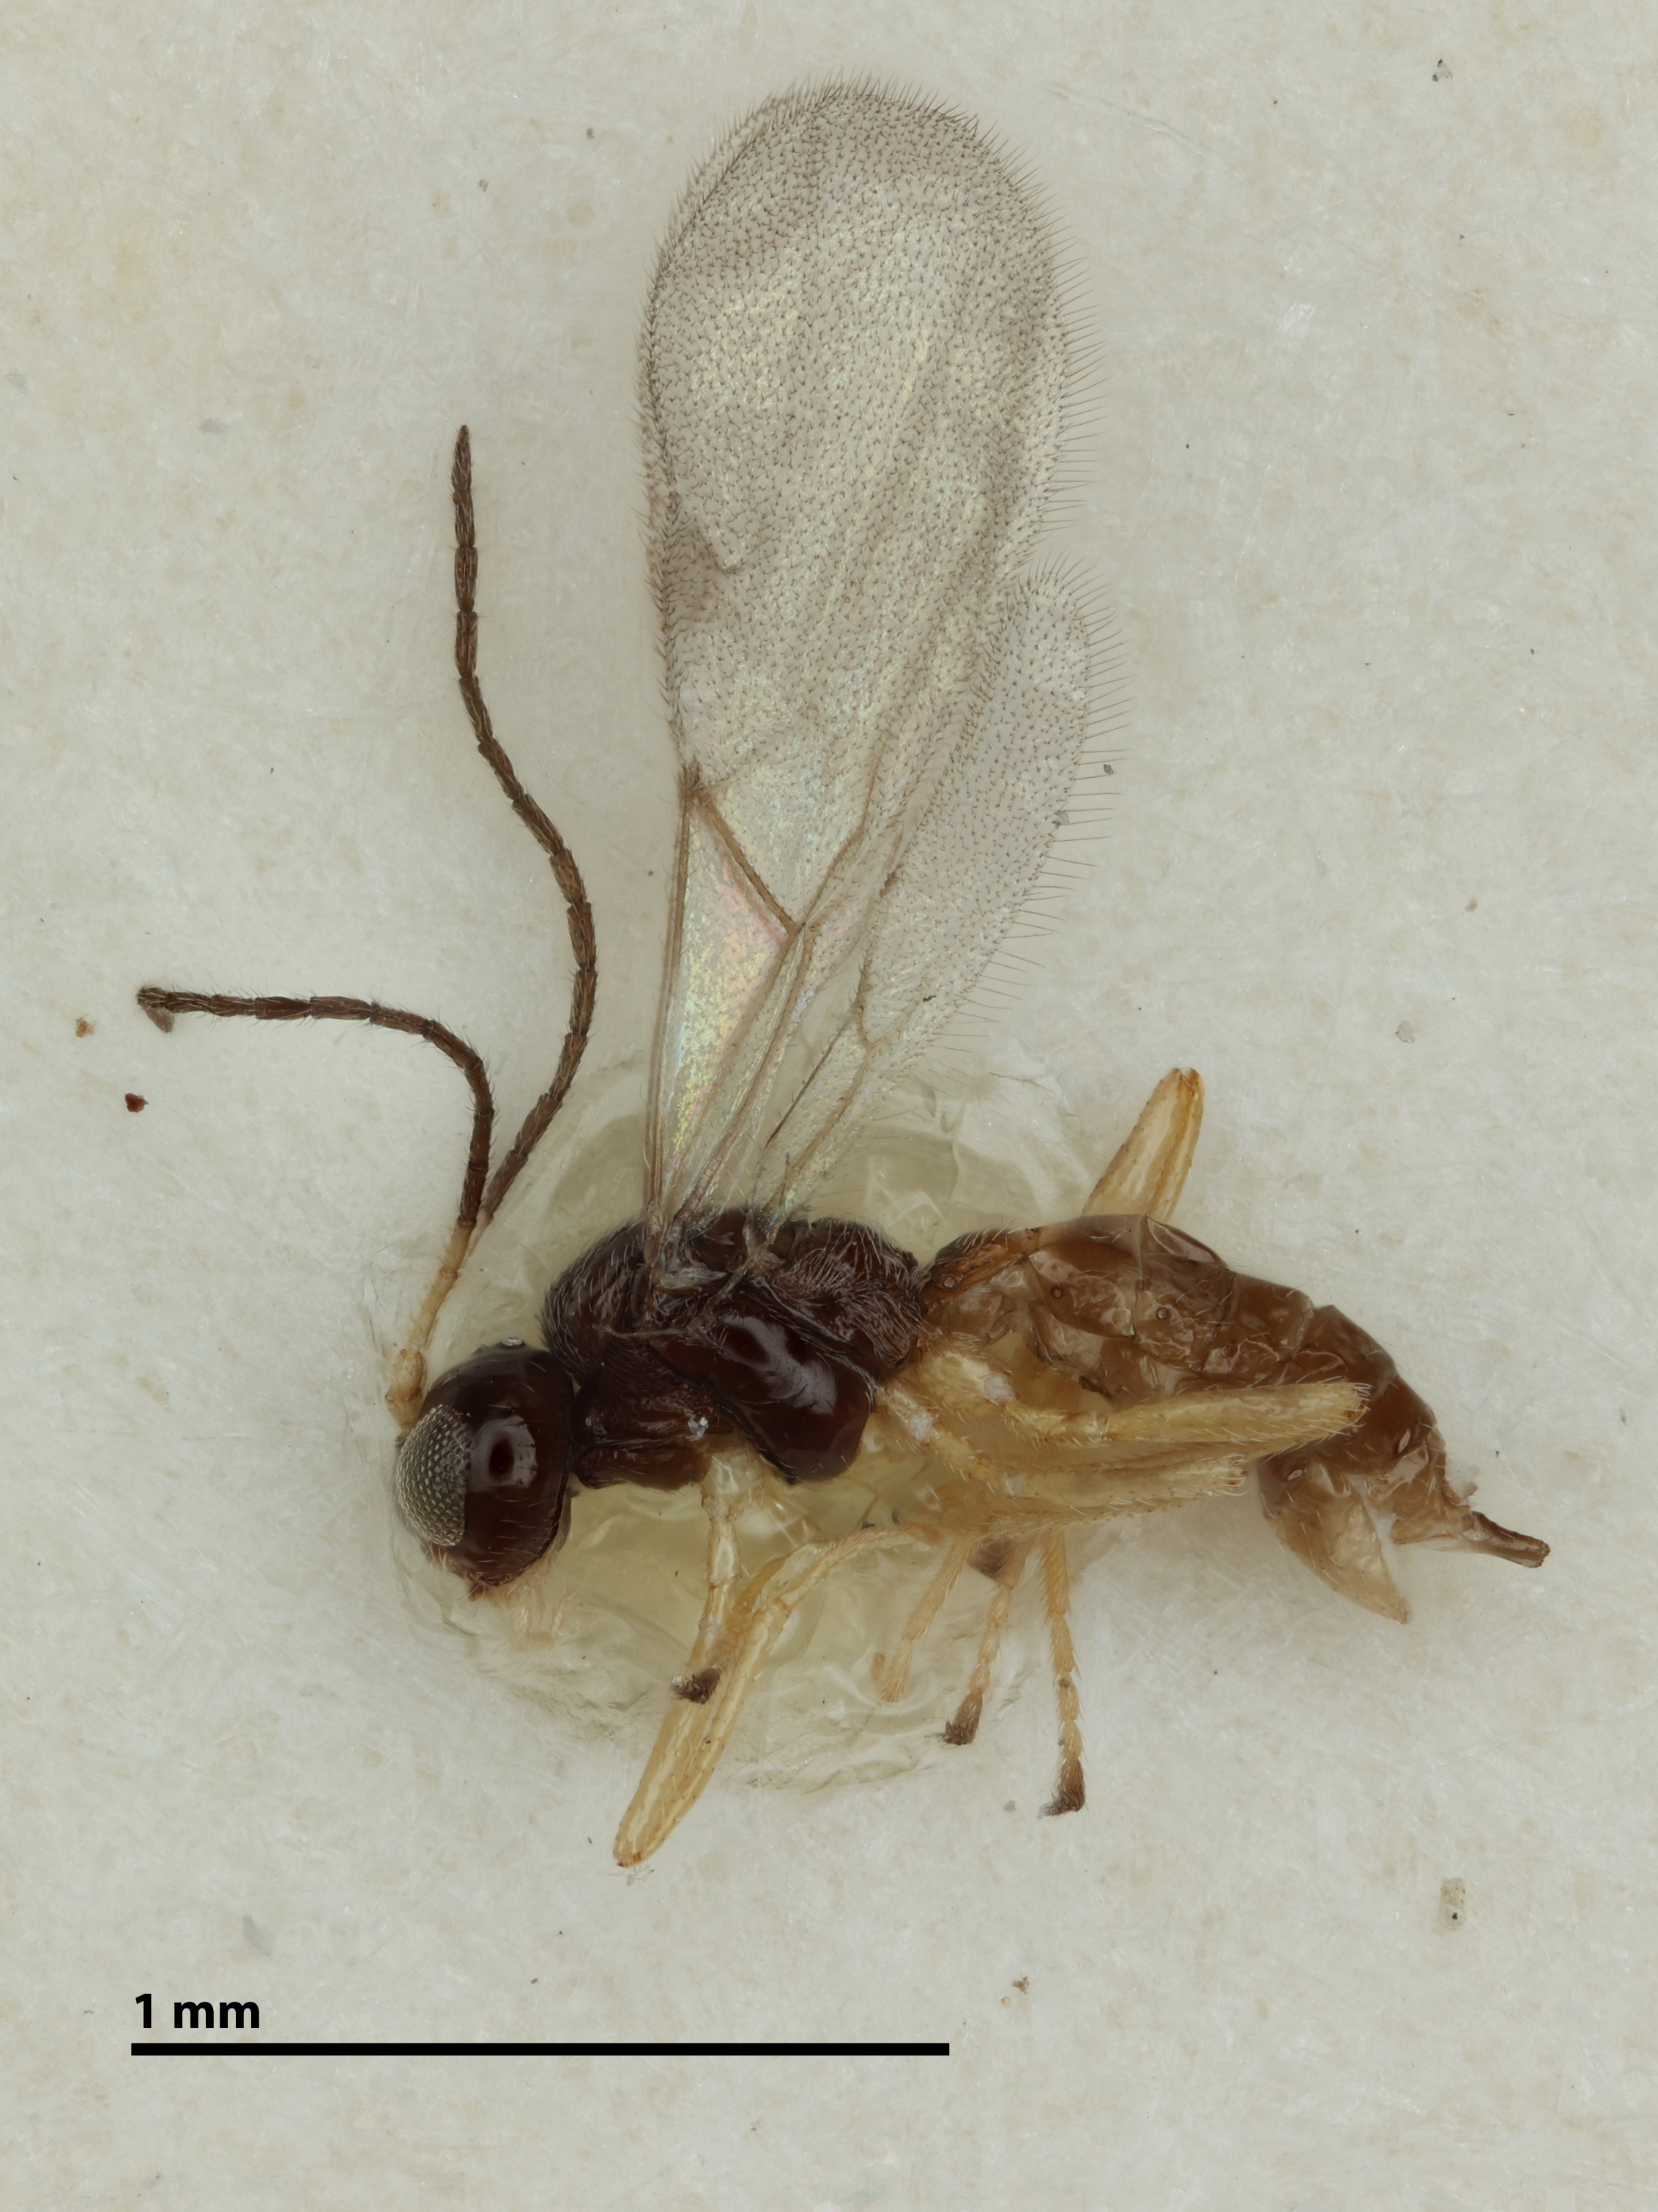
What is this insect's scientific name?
Praon gallicum
